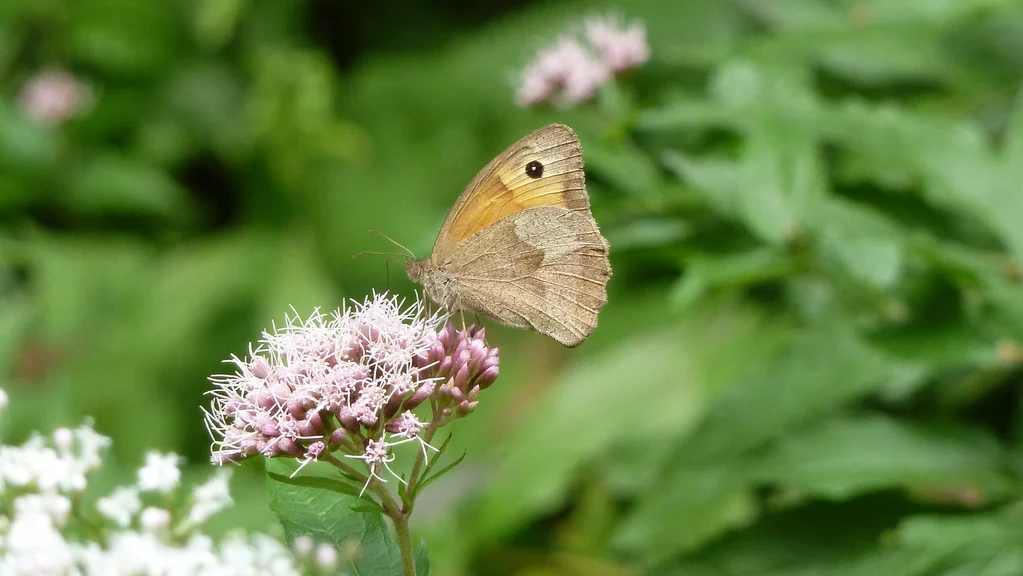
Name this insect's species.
Maniola jurtina
